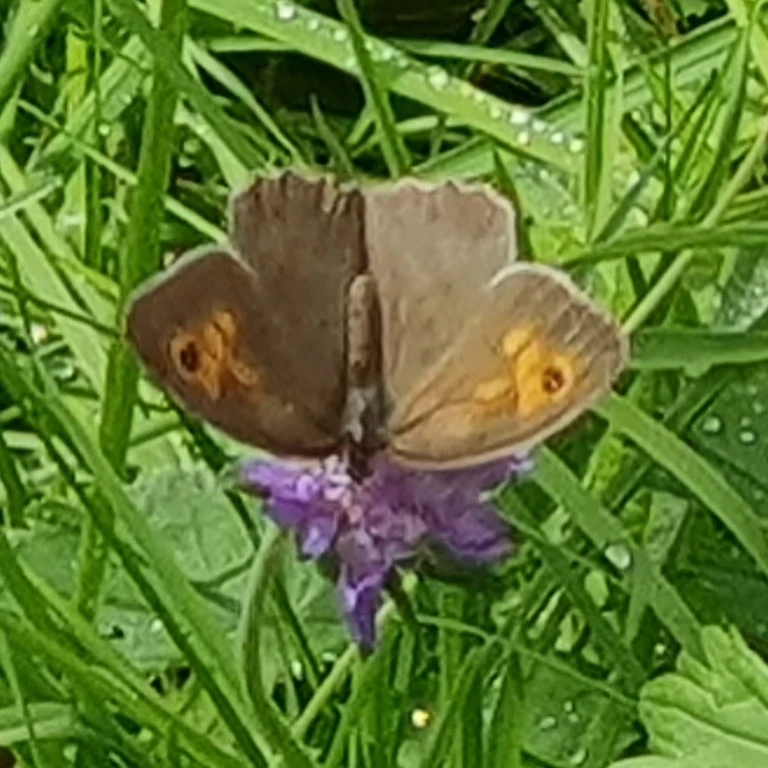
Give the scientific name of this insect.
Maniola jurtina
